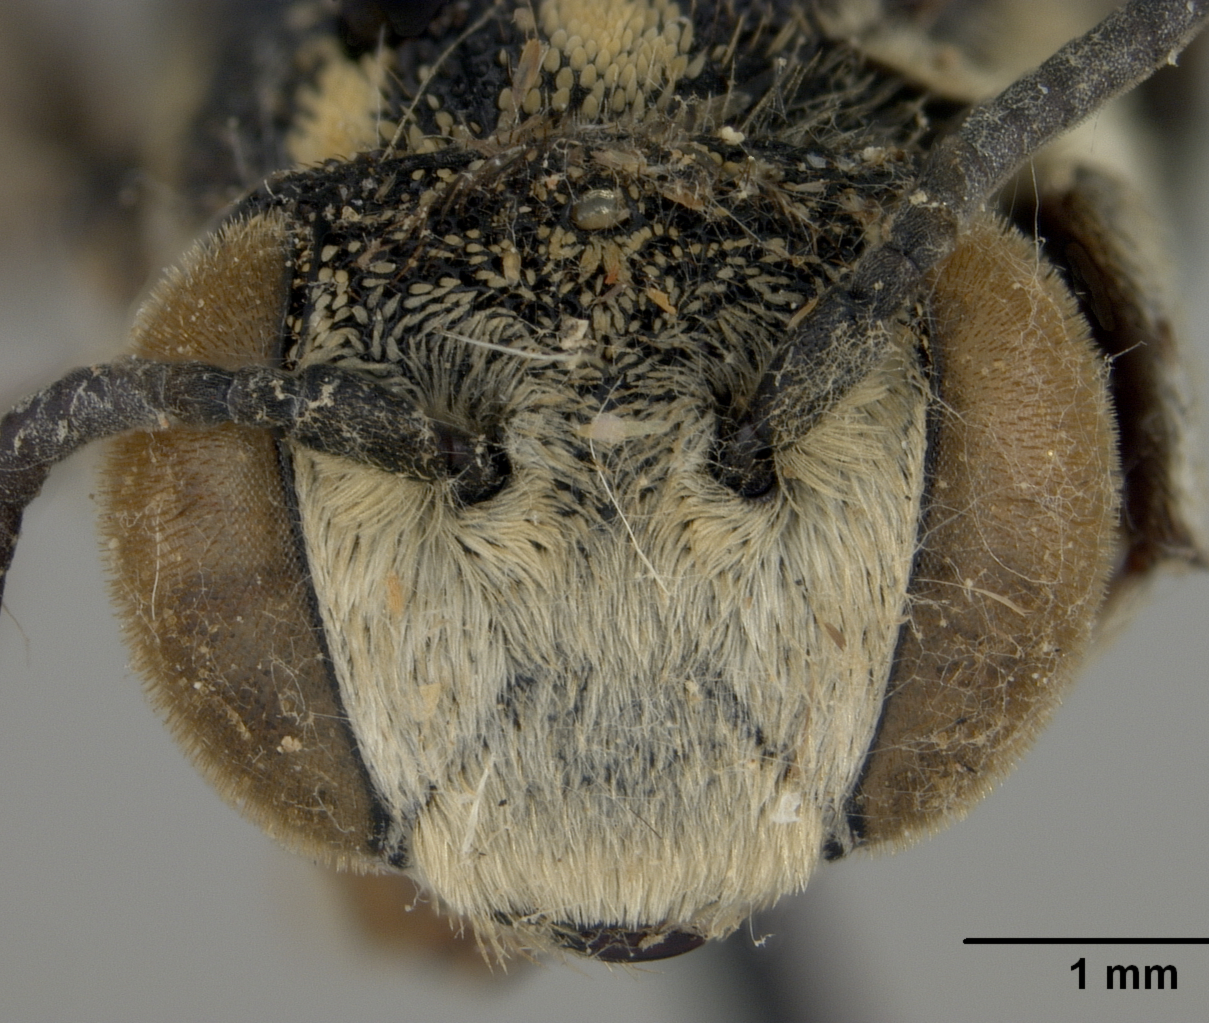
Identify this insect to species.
Coelioxys taiwanensis
